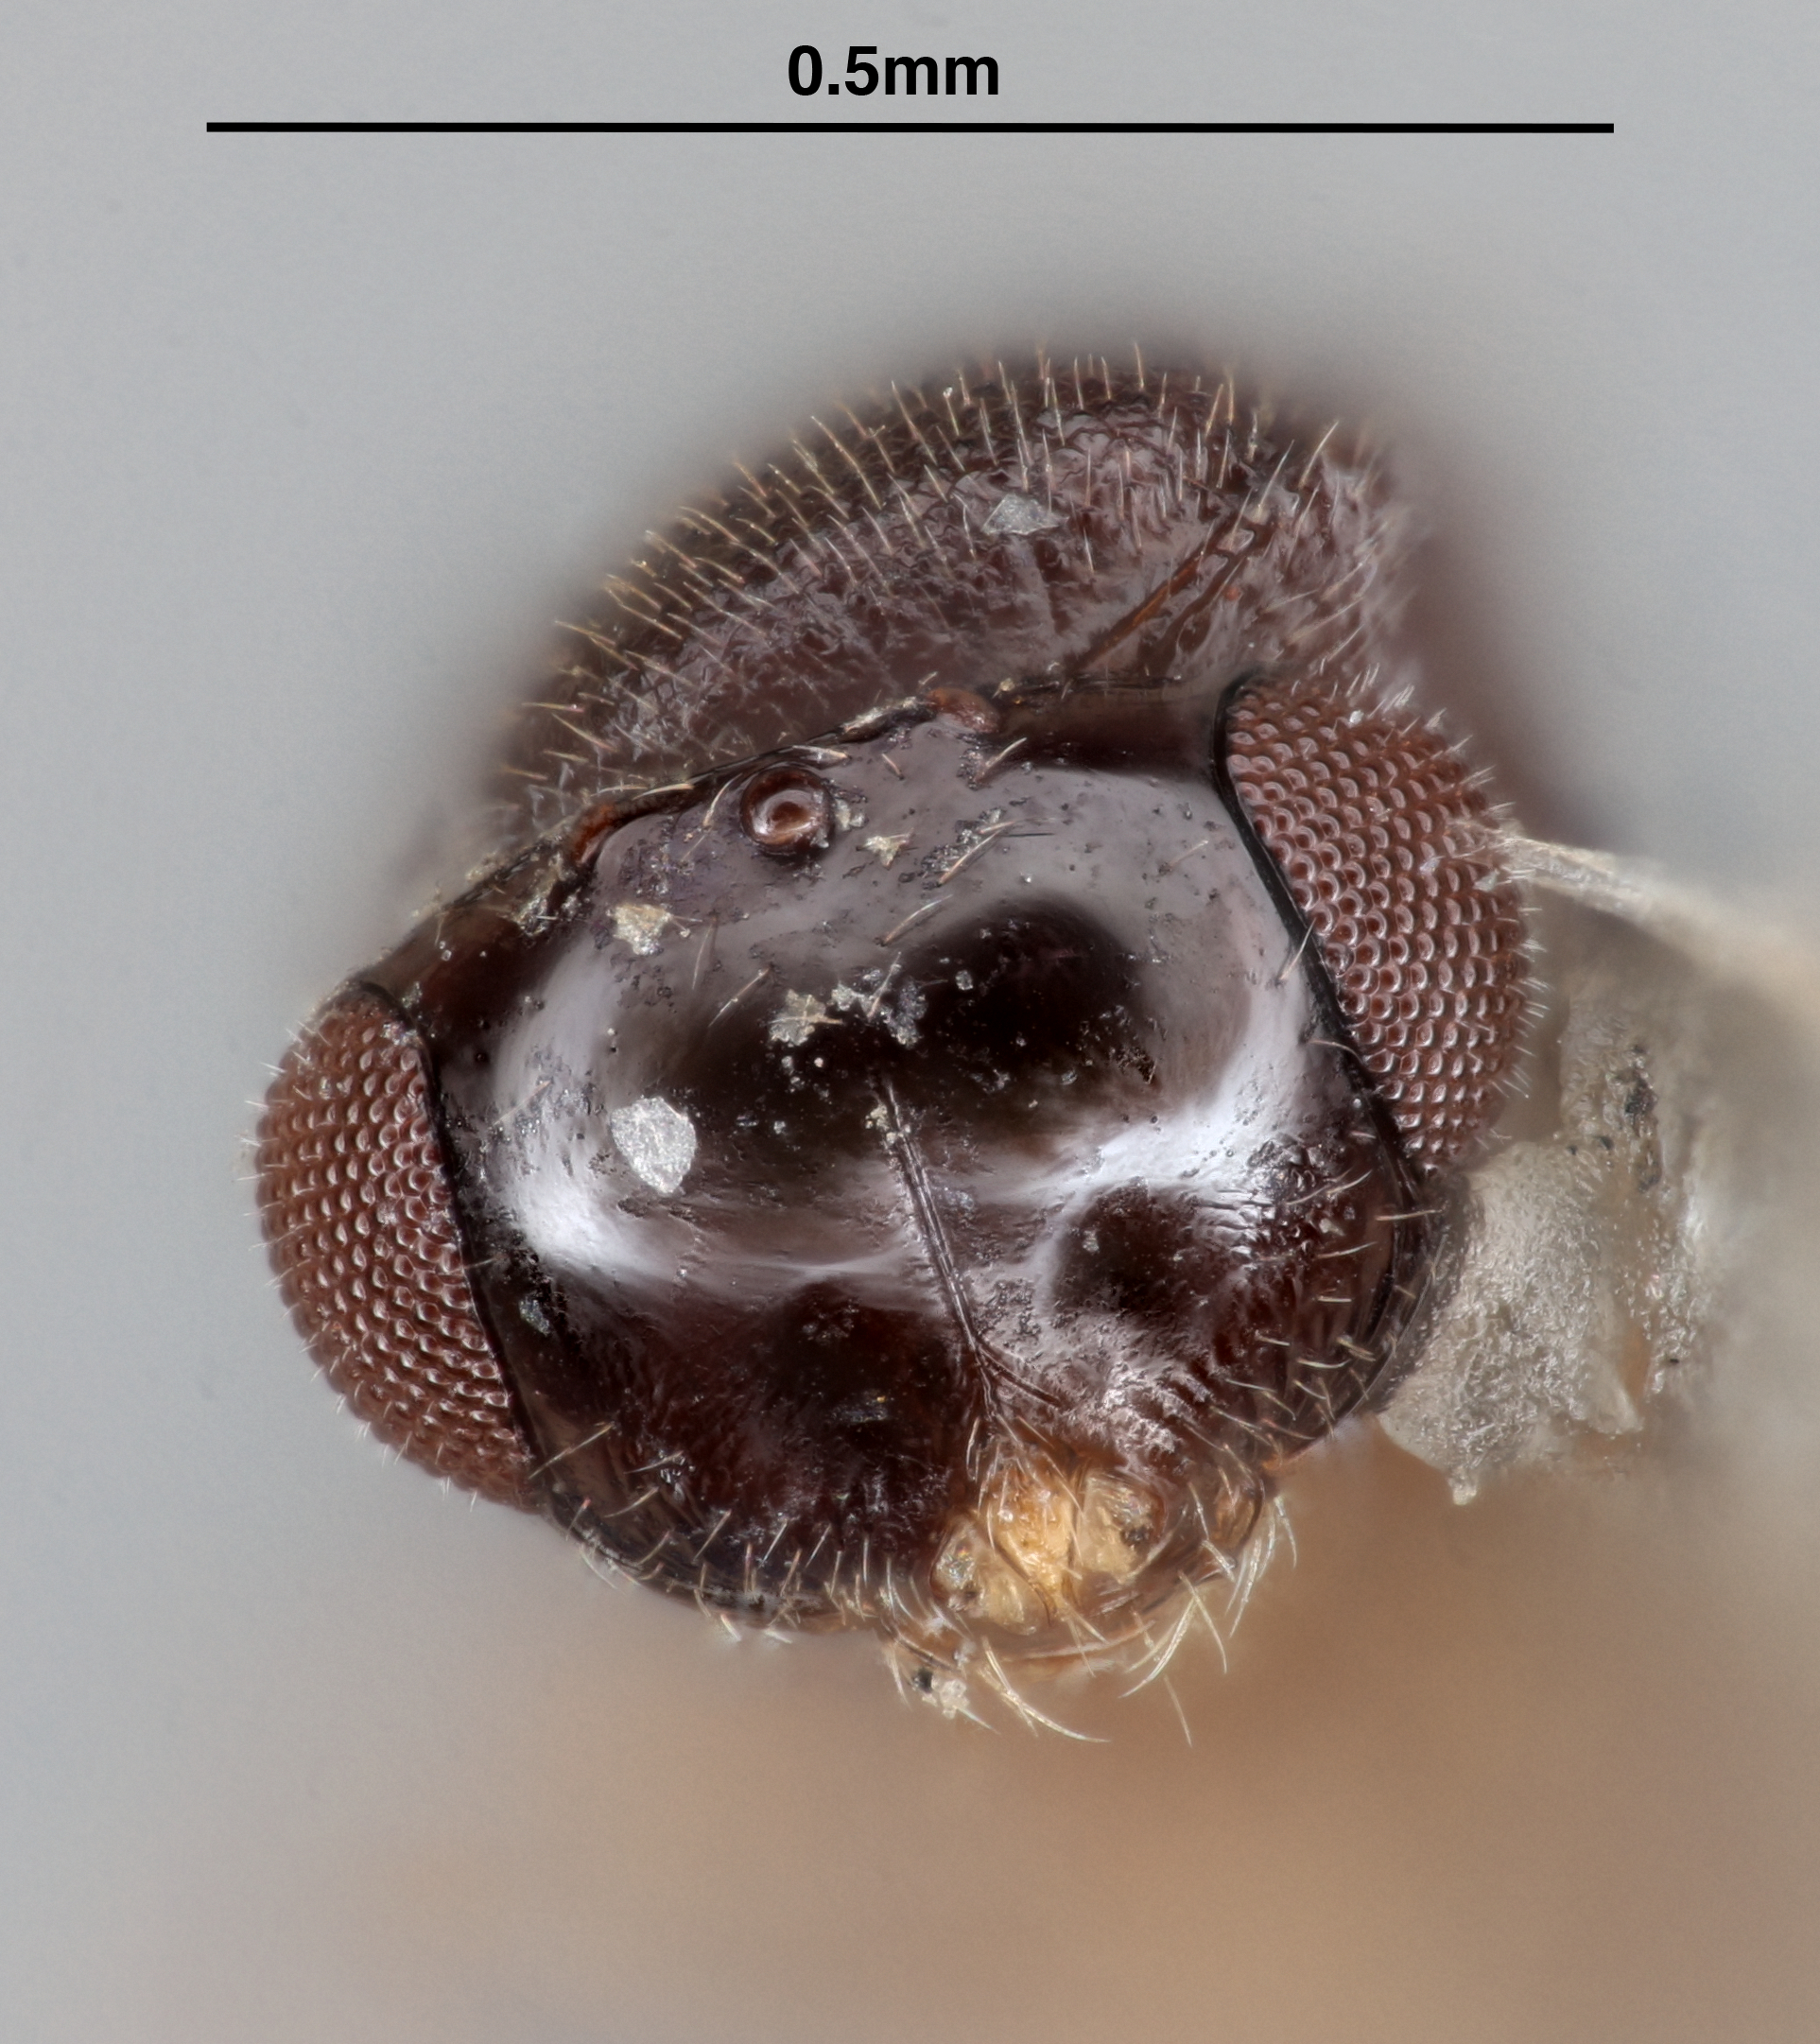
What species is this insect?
Trimorus anamalaianus
